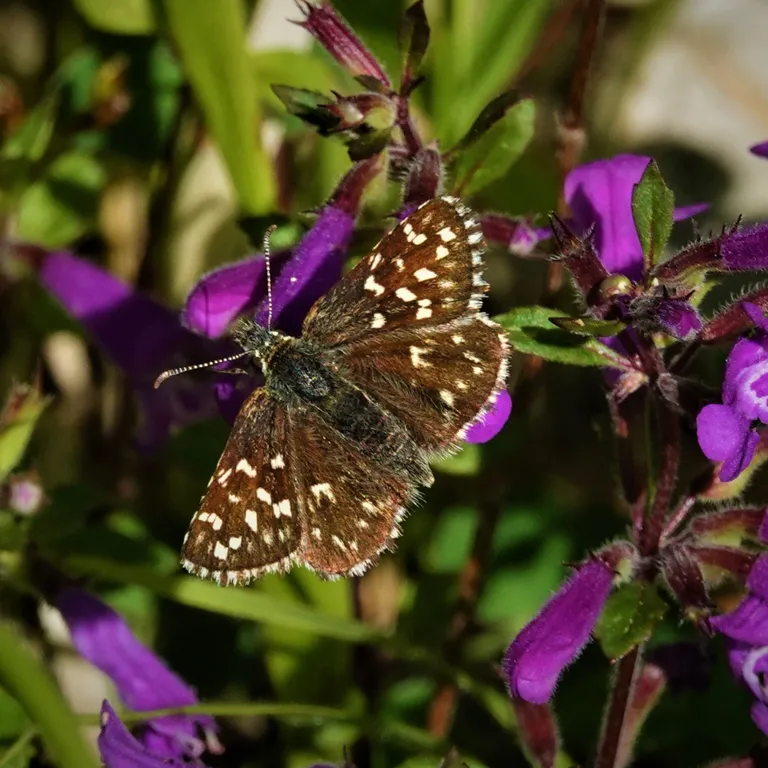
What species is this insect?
Pyrgus malvae
